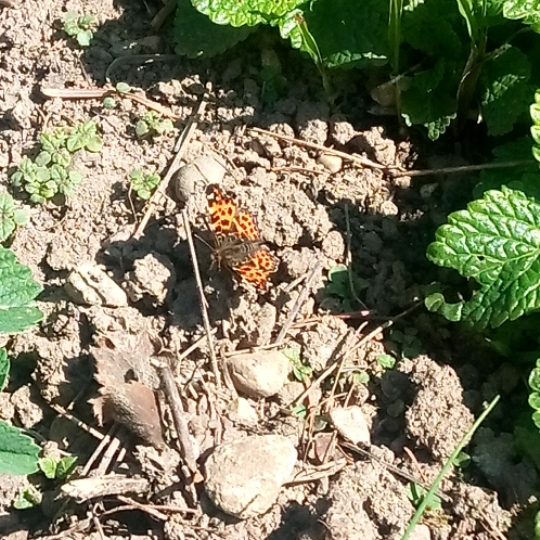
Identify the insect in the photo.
Araschnia levana
